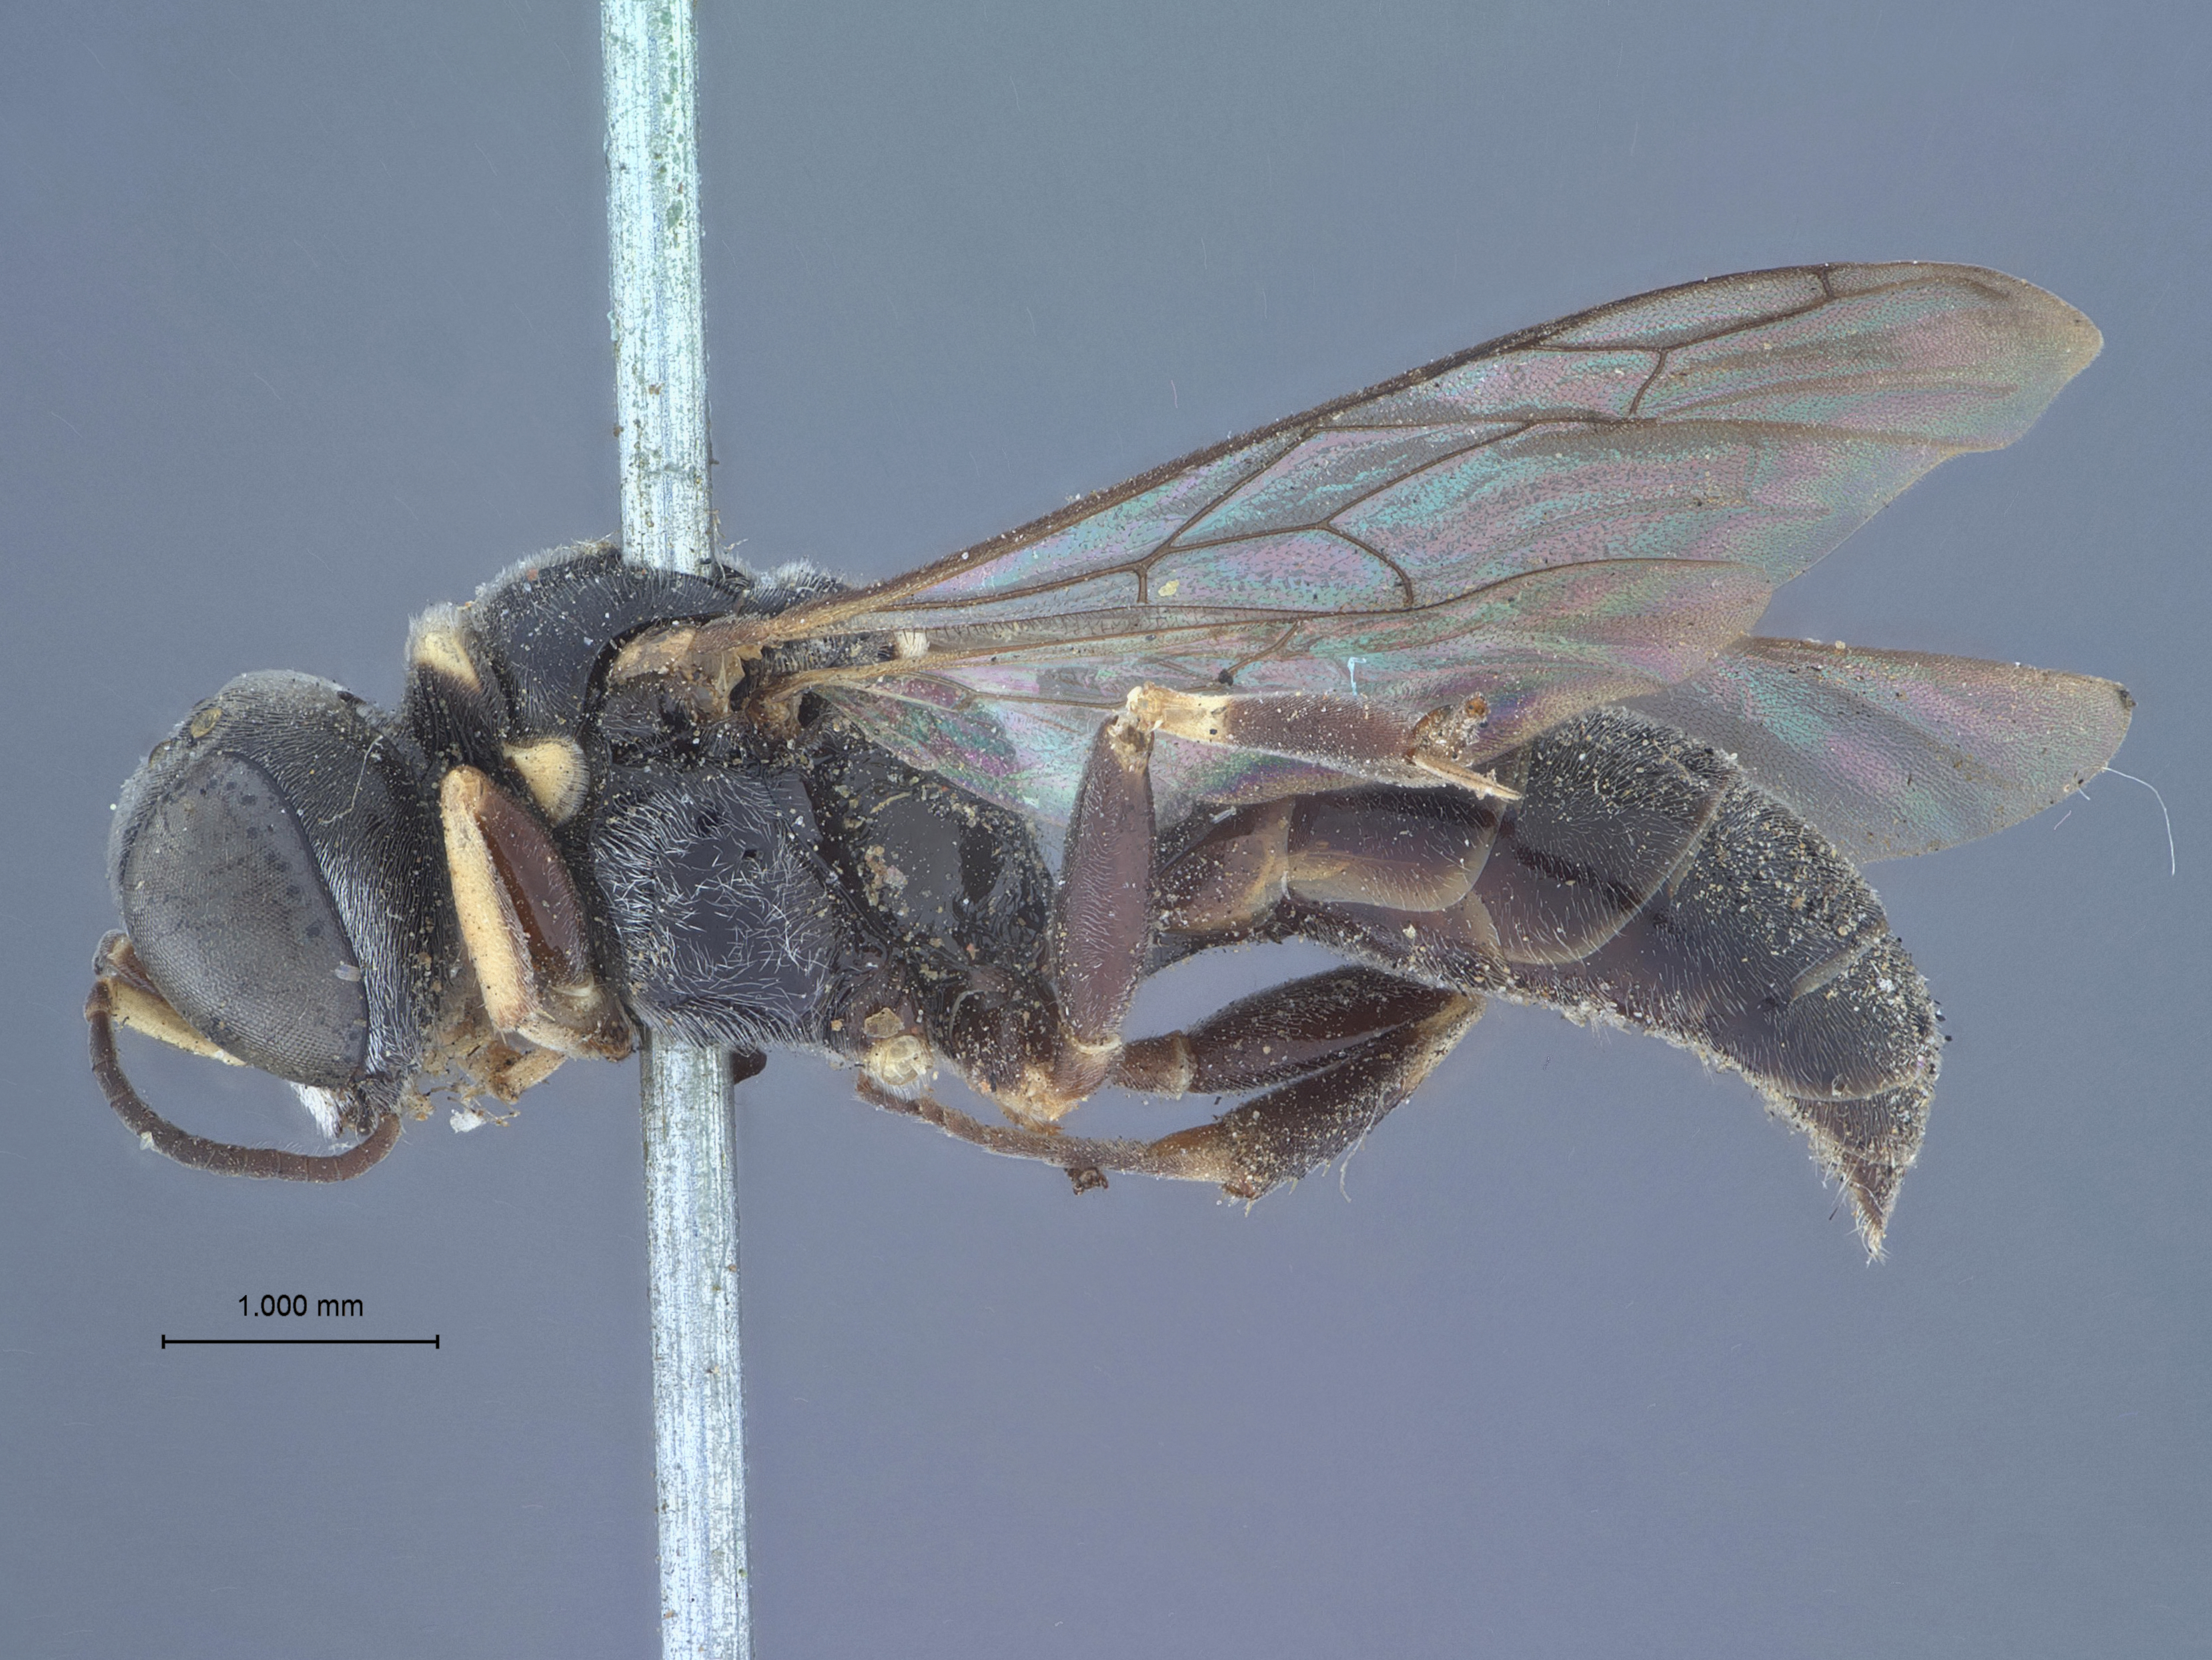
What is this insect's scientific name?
Crabro boulderensis
